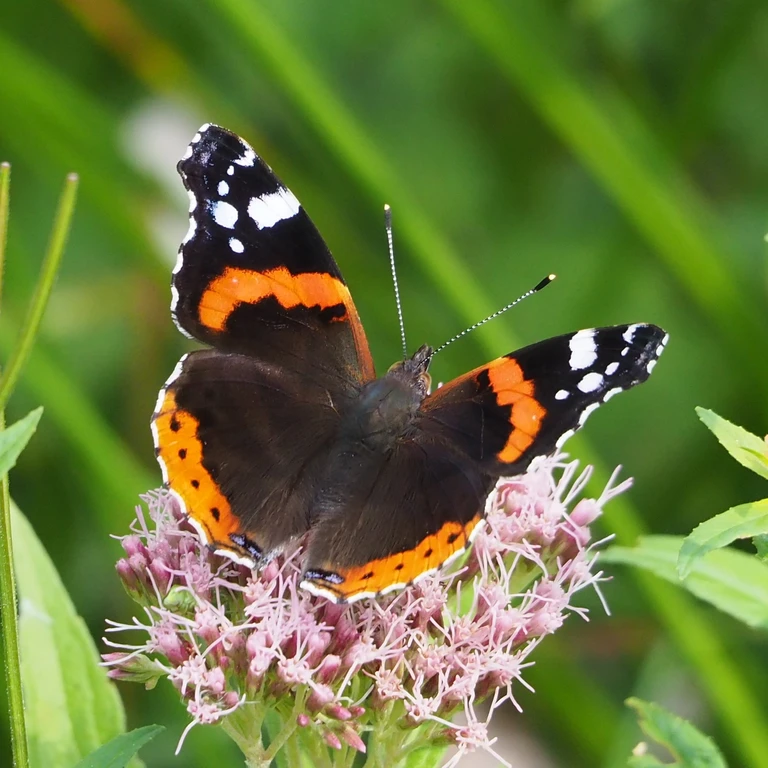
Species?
Vanessa atalanta
